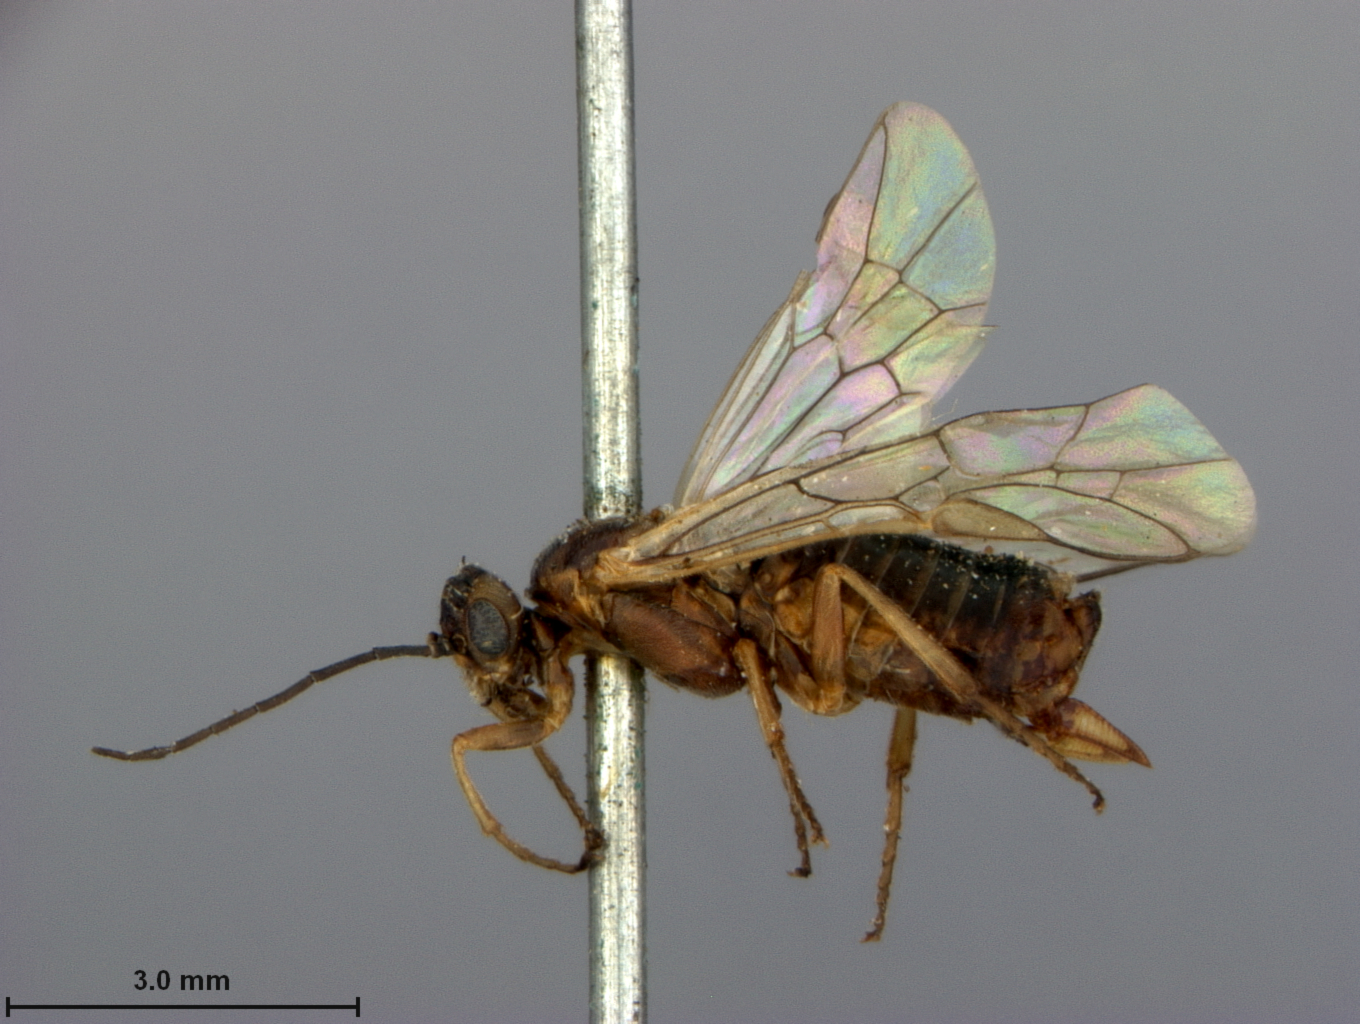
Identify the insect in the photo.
Pontania kukakiana
